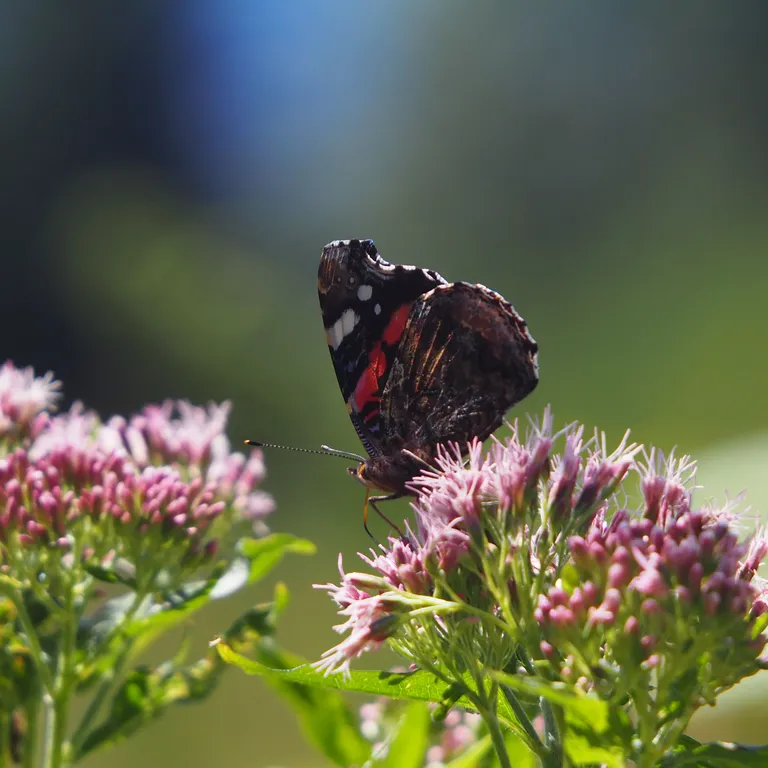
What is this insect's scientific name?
Vanessa atalanta
